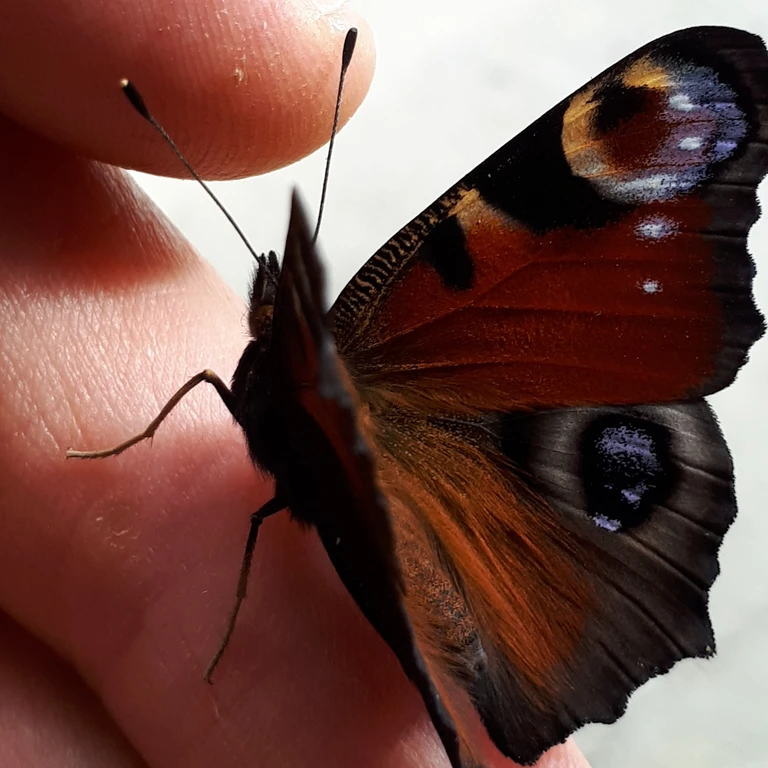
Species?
Aglais io
